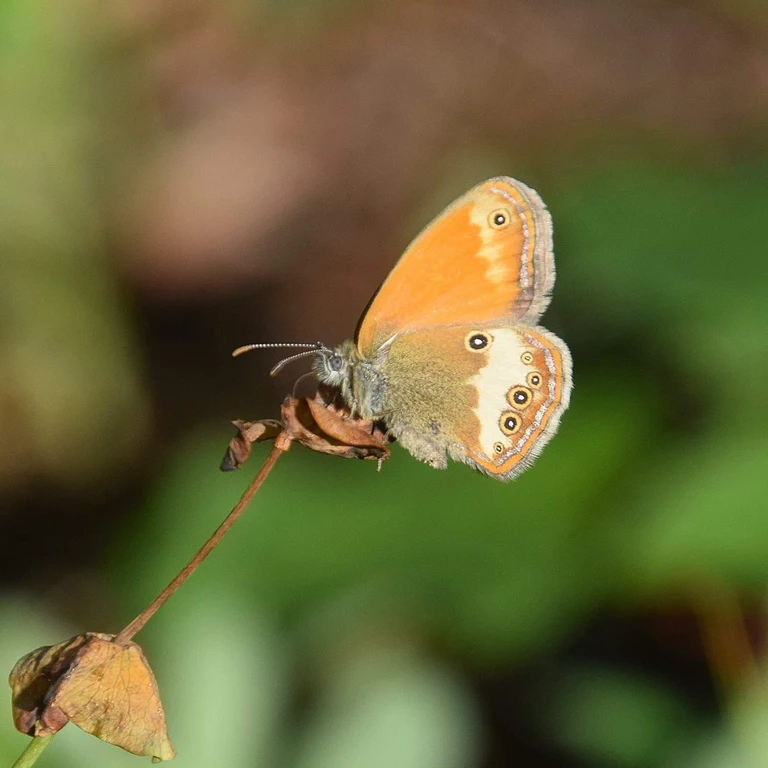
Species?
Coenonympha arcania
